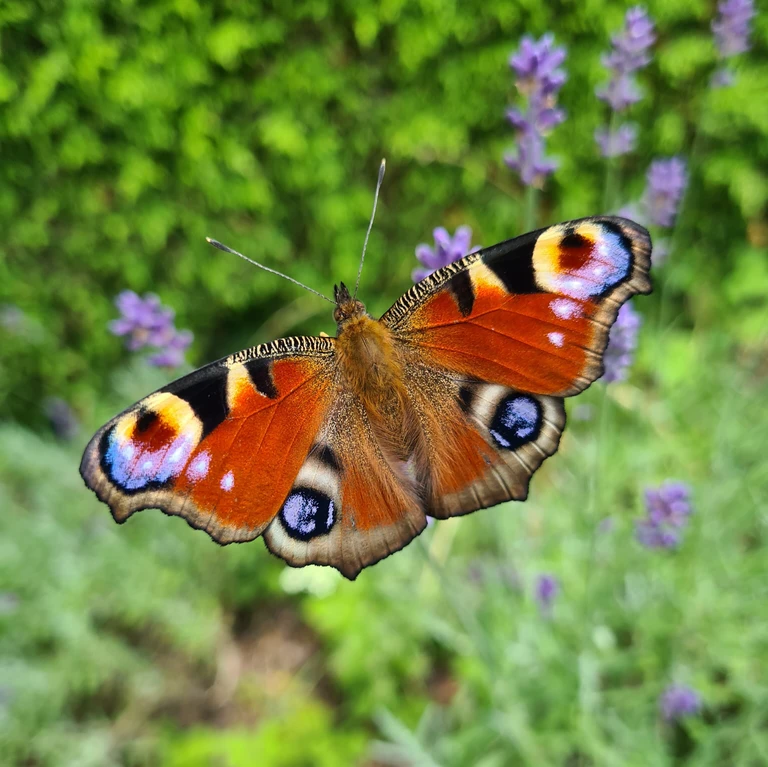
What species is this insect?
Aglais io
